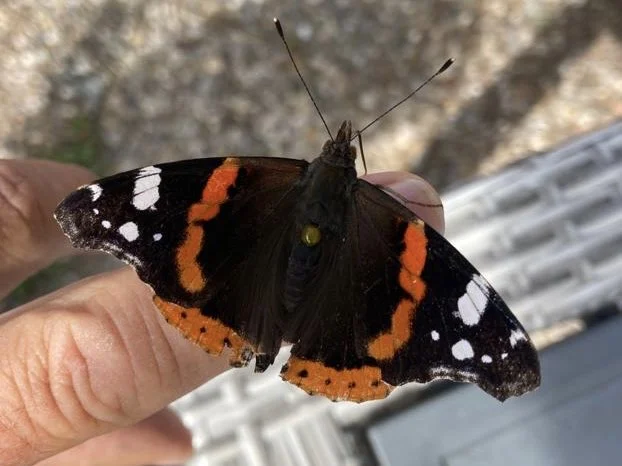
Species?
Vanessa atalanta
